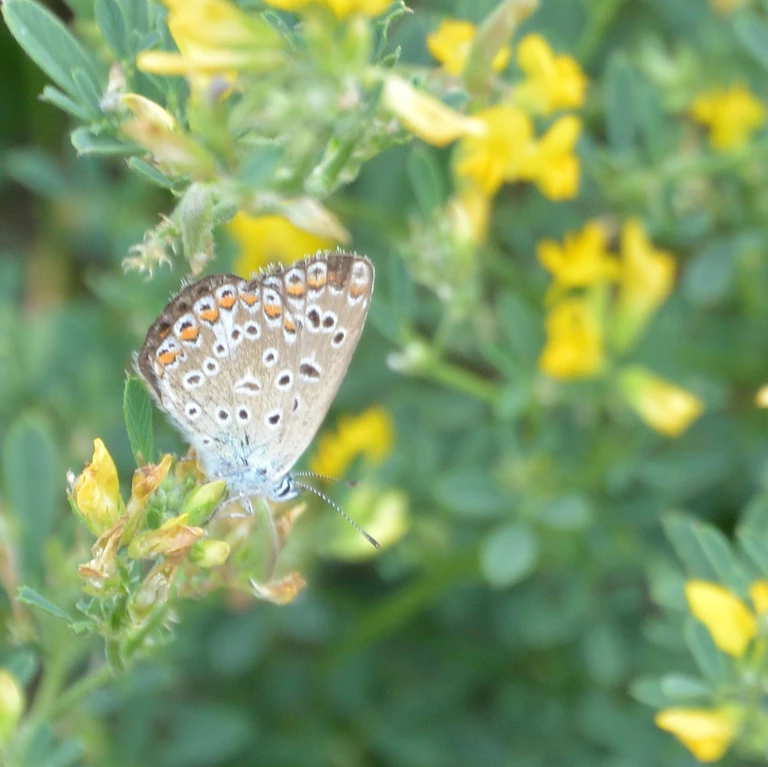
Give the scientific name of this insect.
Polyommatus icarus
